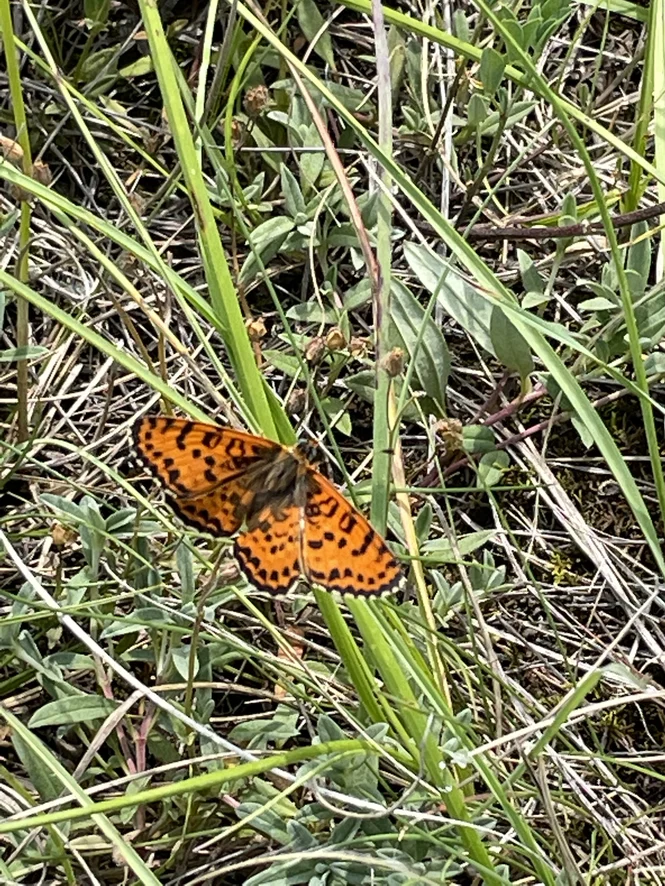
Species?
Melitaea didyma
